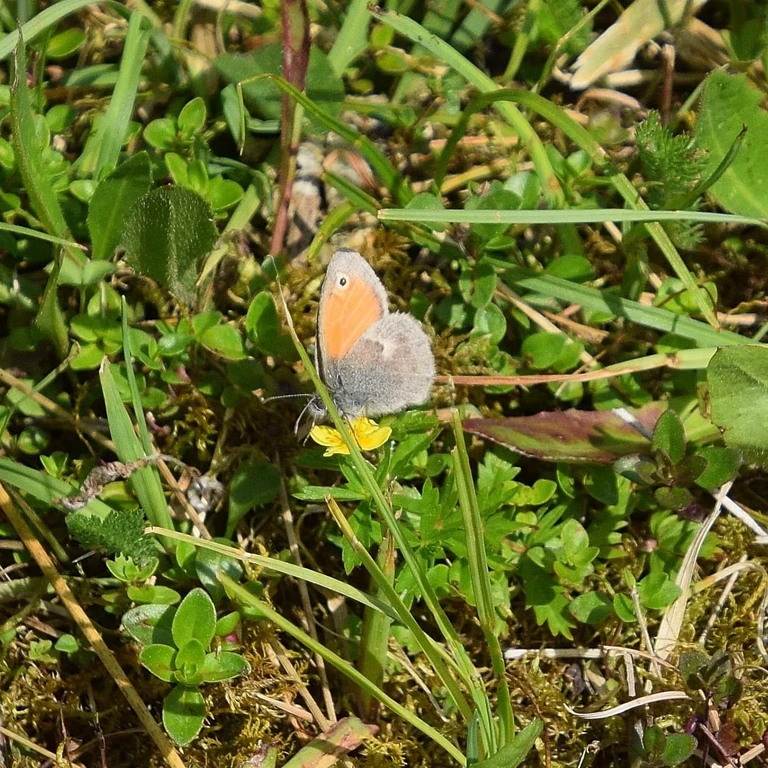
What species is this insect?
Coenonympha pamphilus
